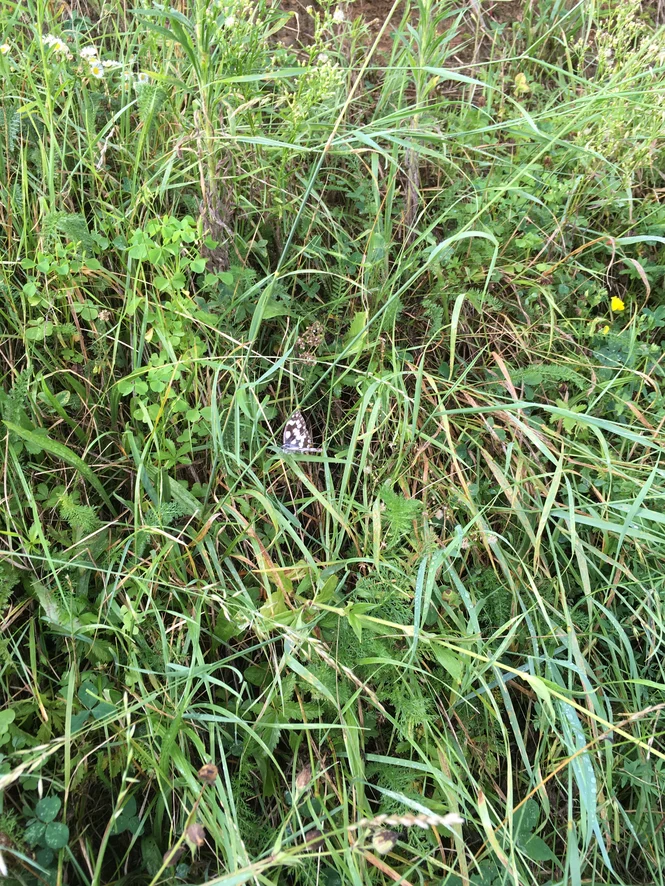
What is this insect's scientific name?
Melanargia galathea
